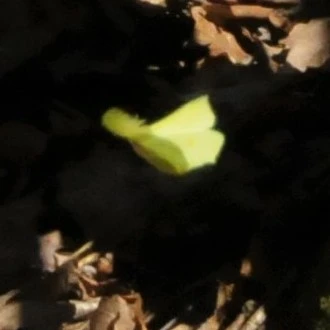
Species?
Gonepteryx rhamni
